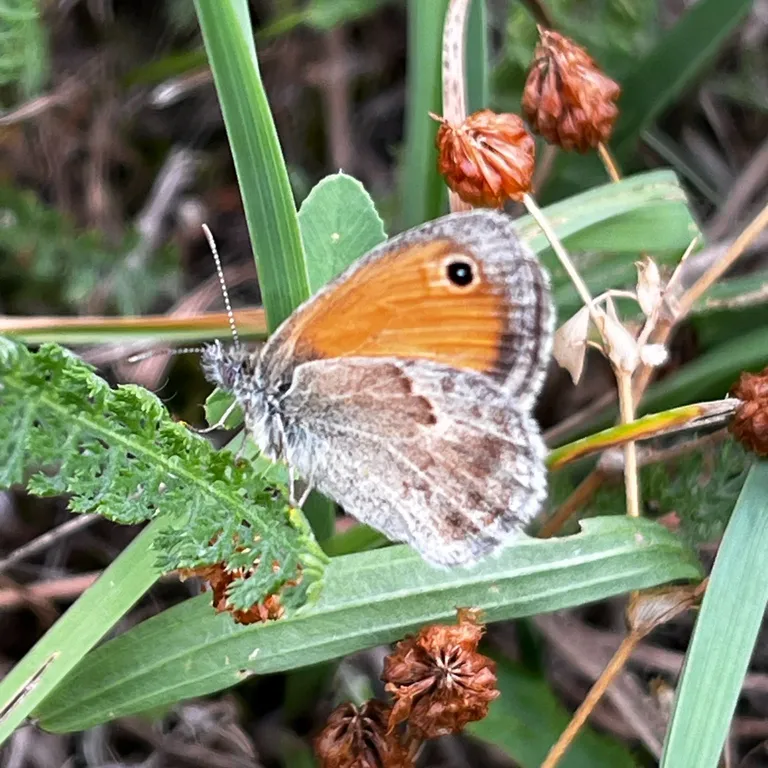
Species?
Coenonympha pamphilus
